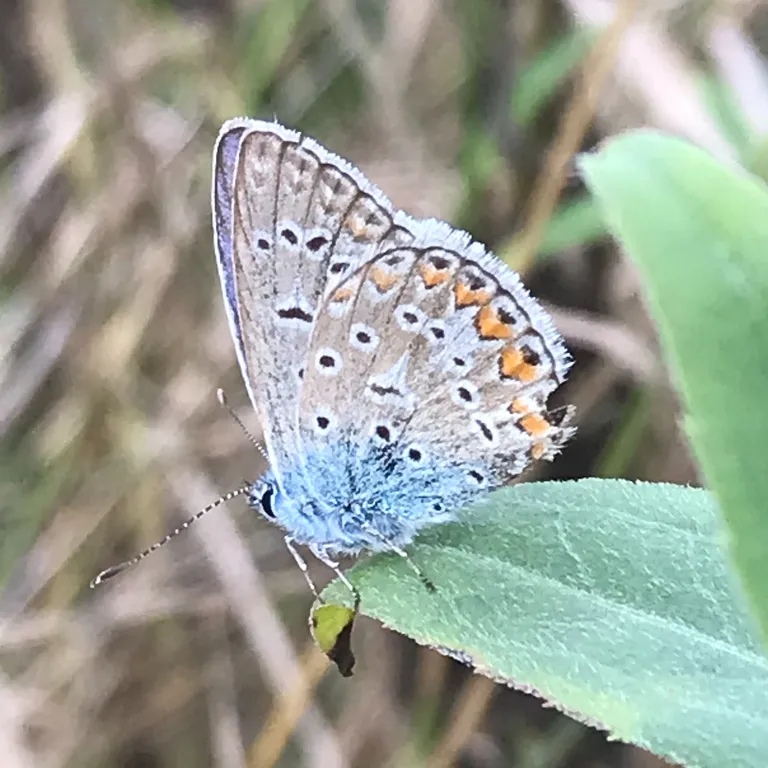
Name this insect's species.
Polyommatus icarus
